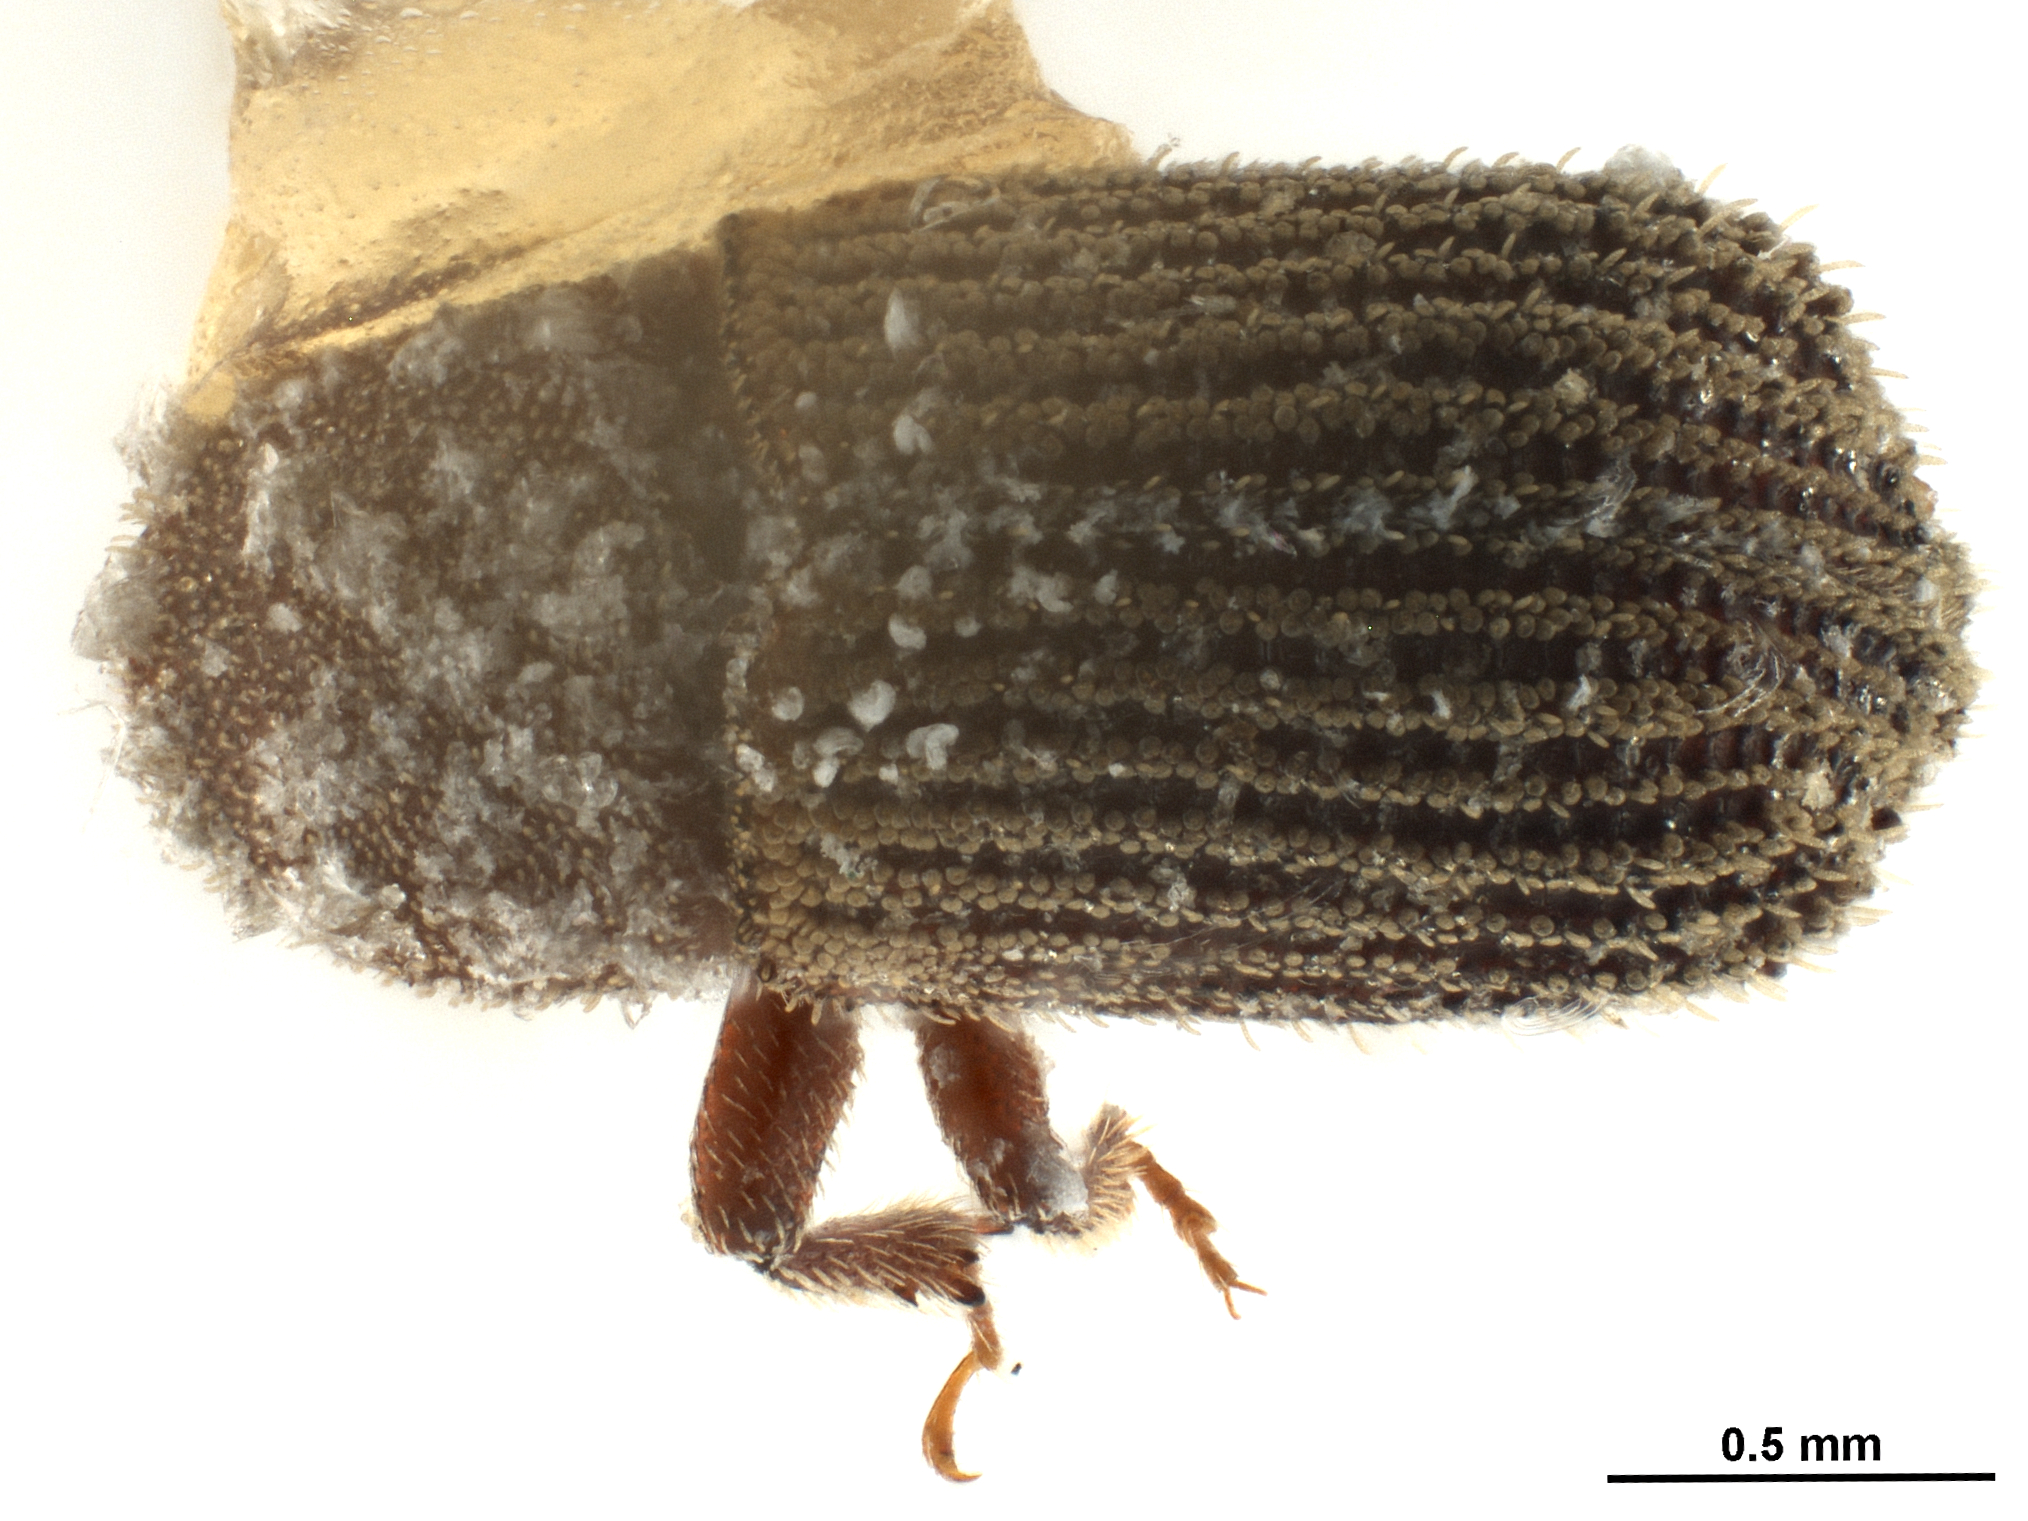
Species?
Phloeoditica curta
